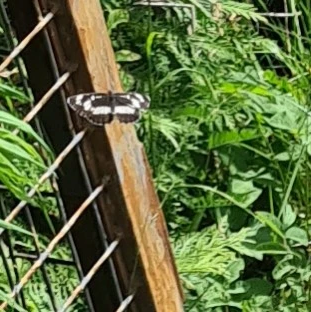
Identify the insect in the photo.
Neptis rivularis
